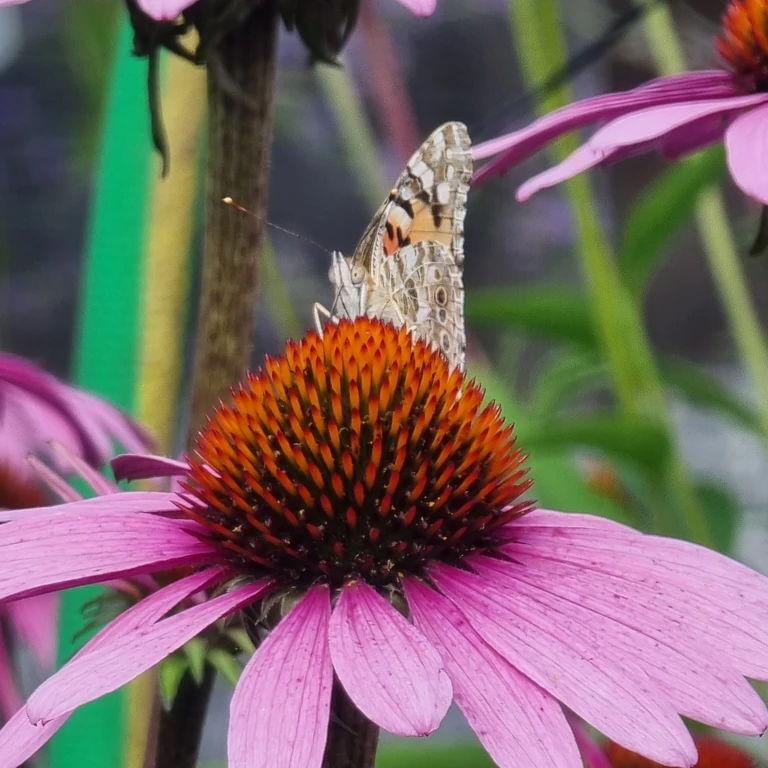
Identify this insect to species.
Vanessa cardui
